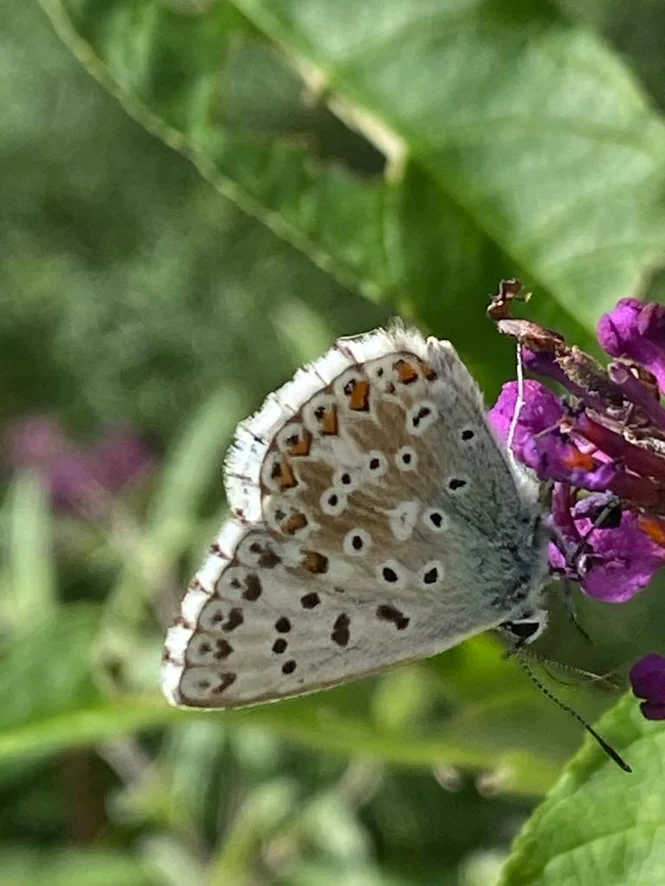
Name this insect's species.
Lysandra coridon
